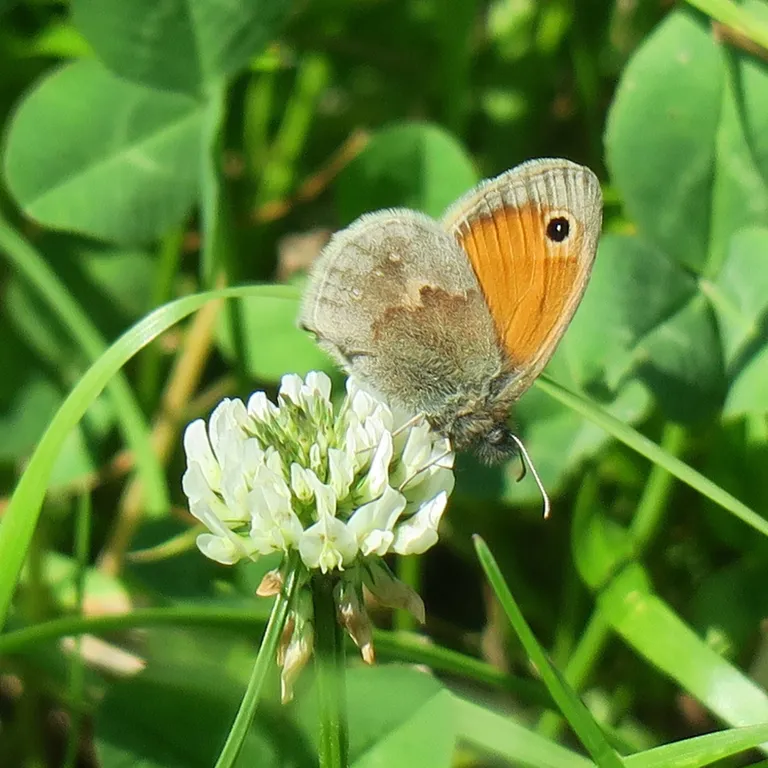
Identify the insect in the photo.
Coenonympha pamphilus
